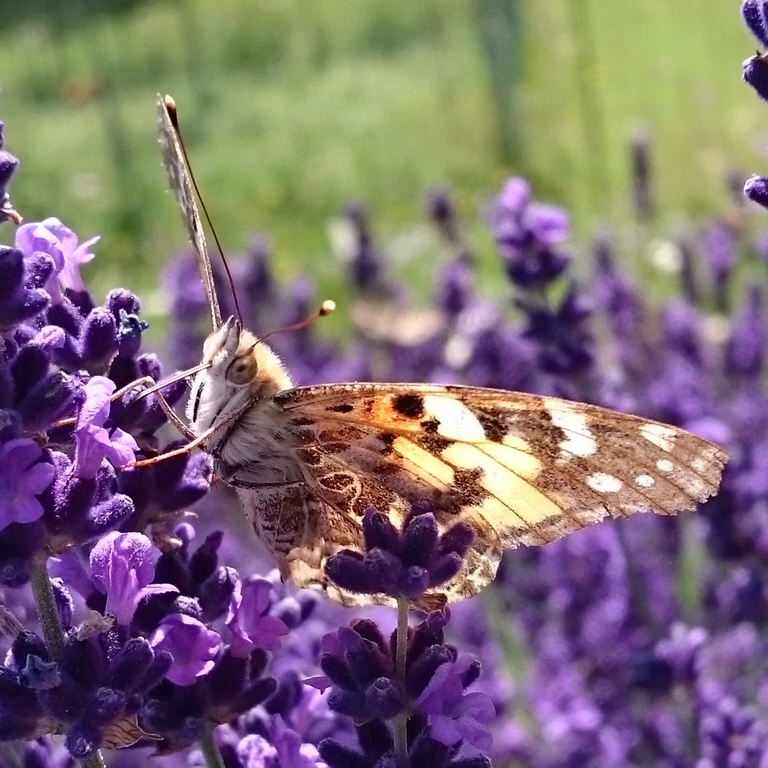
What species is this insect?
Vanessa cardui
